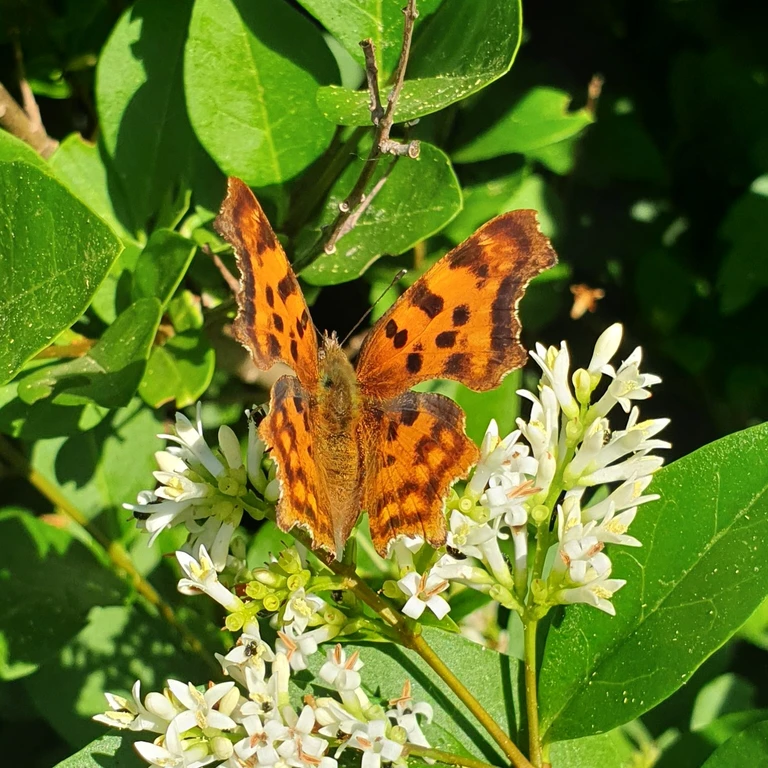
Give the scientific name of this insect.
Polygonia c-album
